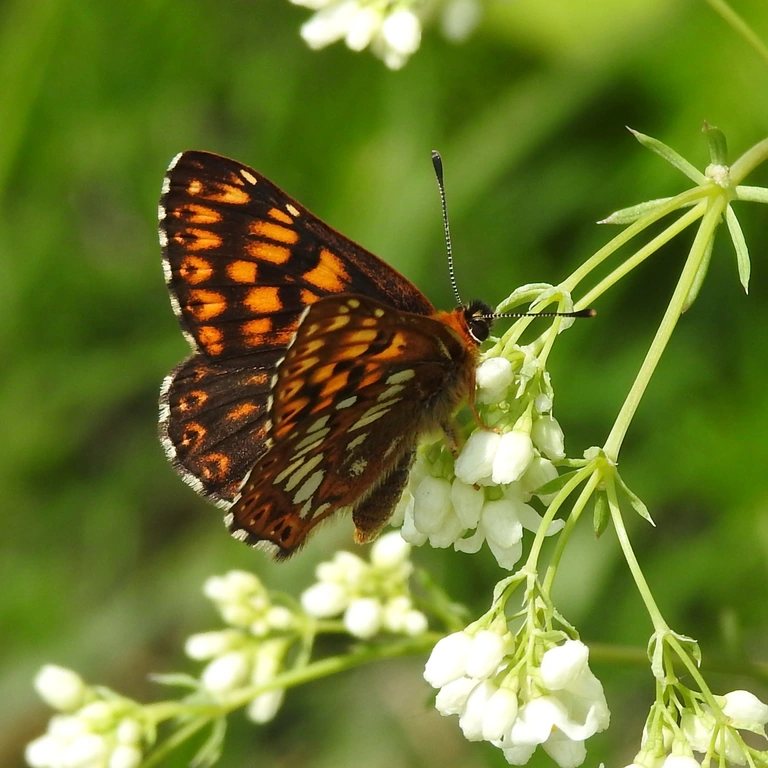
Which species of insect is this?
Hamearis lucina
